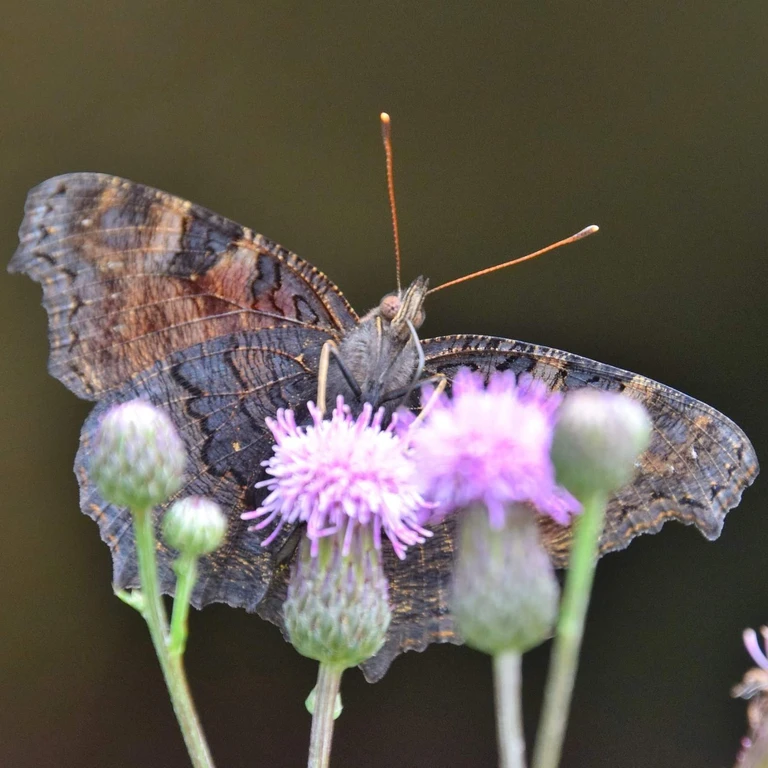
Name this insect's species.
Aglais io
